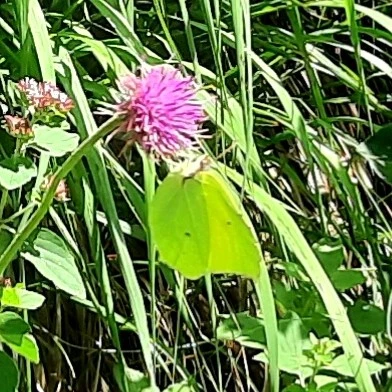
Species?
Gonepteryx rhamni
